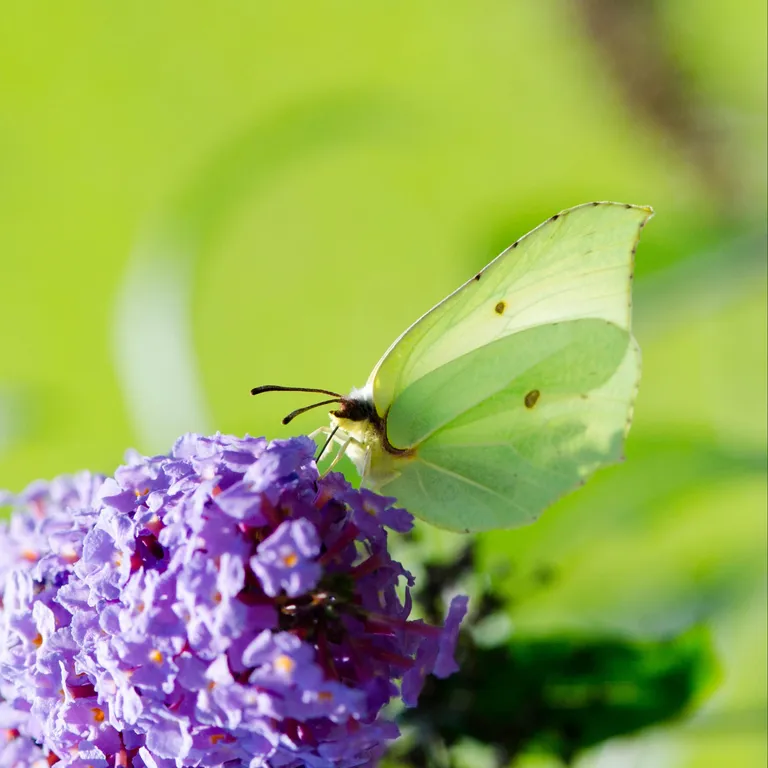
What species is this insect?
Gonepteryx rhamni
